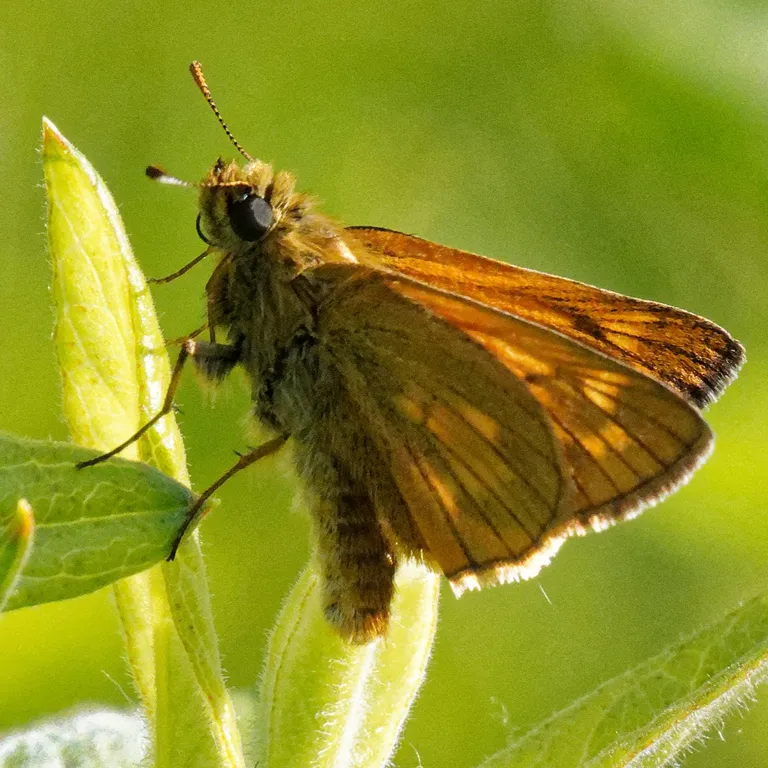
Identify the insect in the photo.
Ochlodes sylvanus (also Ochlodes venata)
